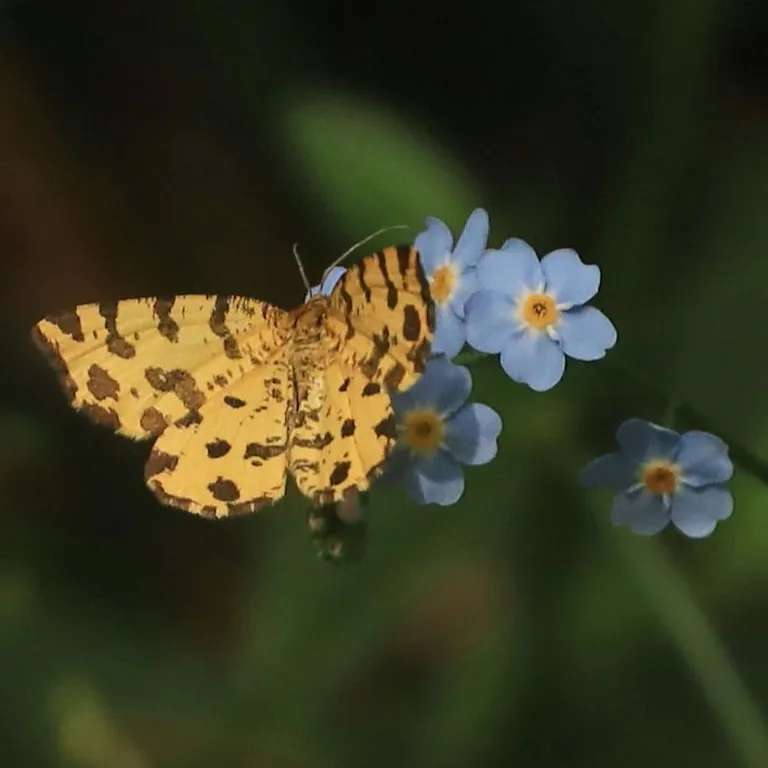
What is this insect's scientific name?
Pseudopanthera macularia
